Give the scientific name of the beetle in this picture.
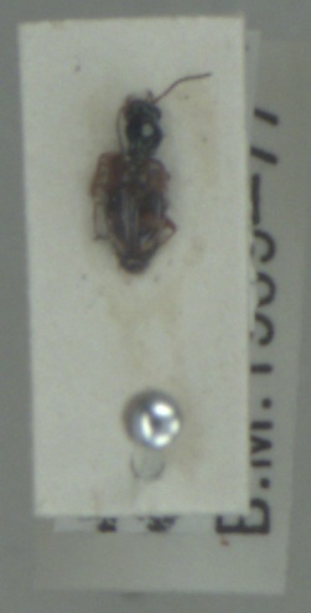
Bembidion articulatum
